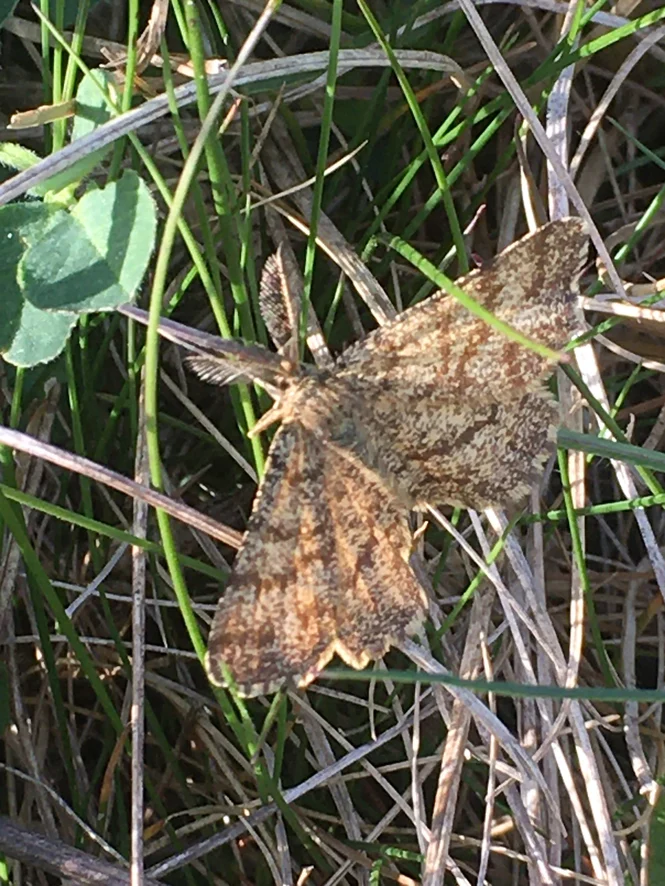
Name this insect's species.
Ematurga atomaria
